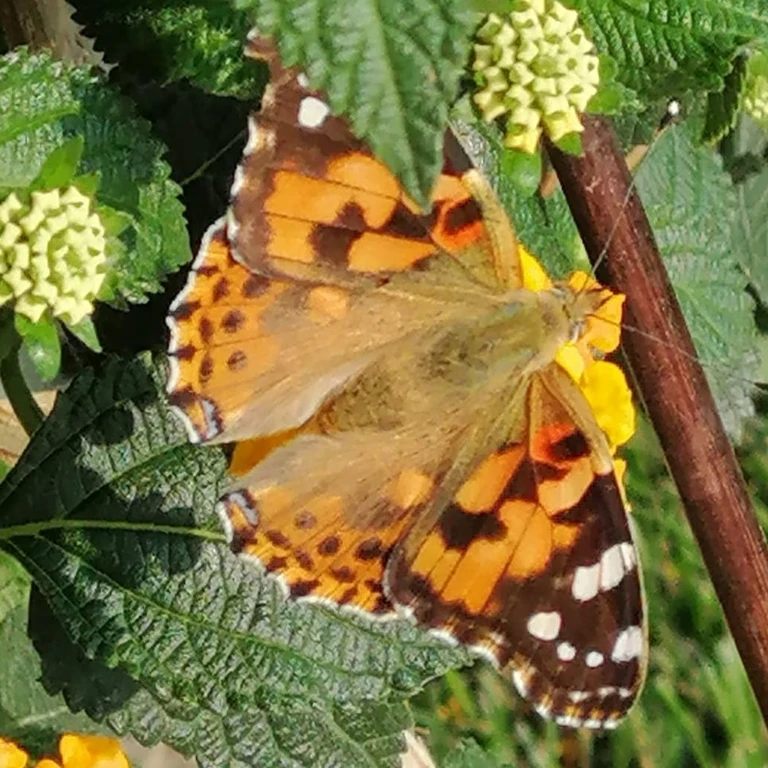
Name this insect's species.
Vanessa cardui
